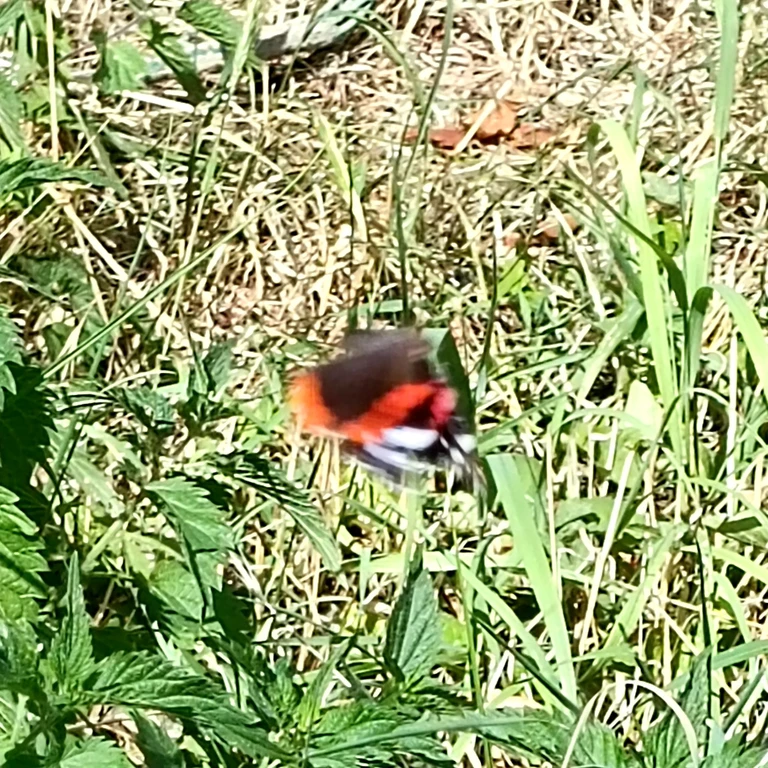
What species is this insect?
Vanessa atalanta
